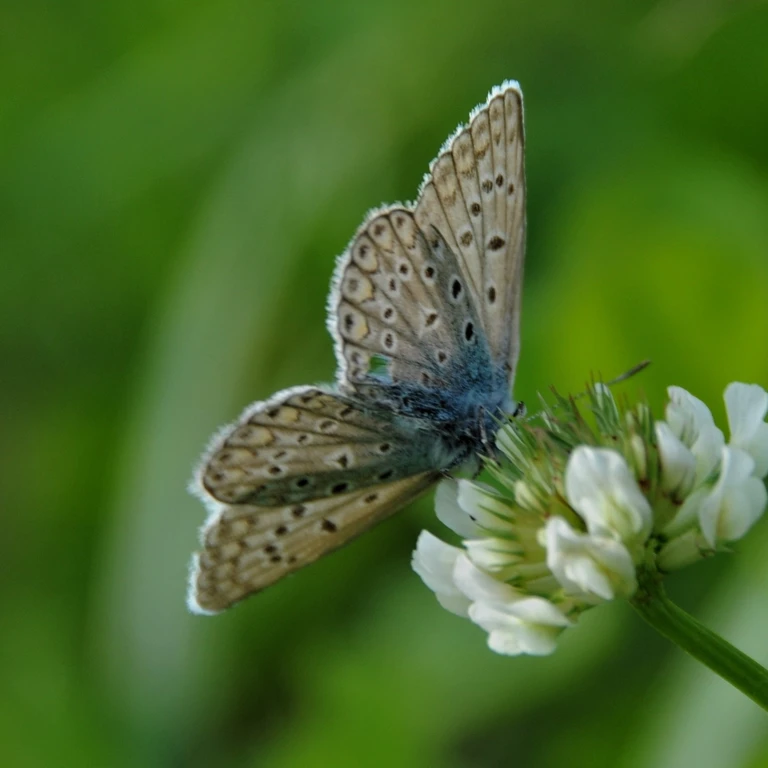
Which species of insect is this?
Polyommatus icarus
